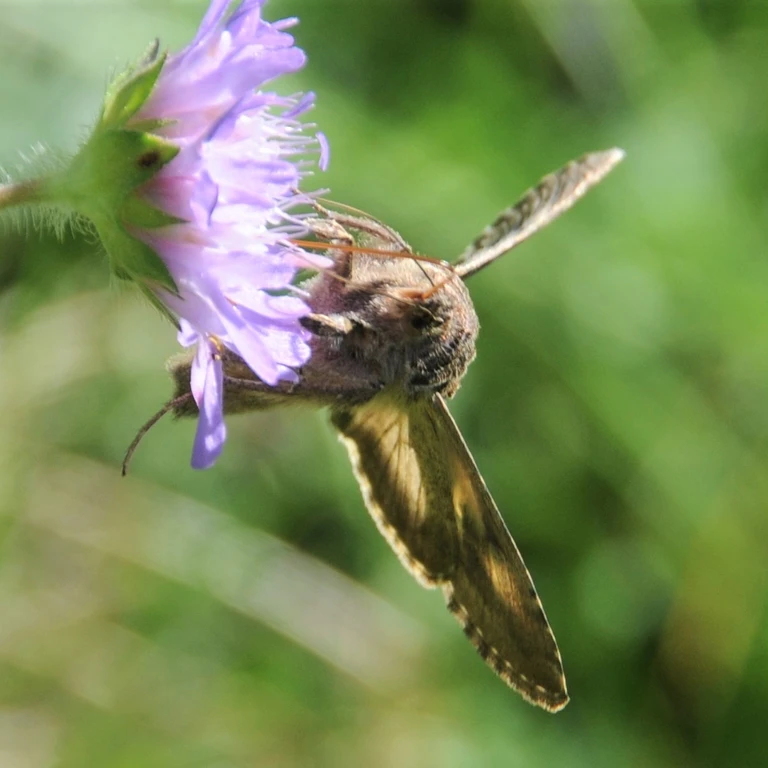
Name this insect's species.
Autographa gamma
